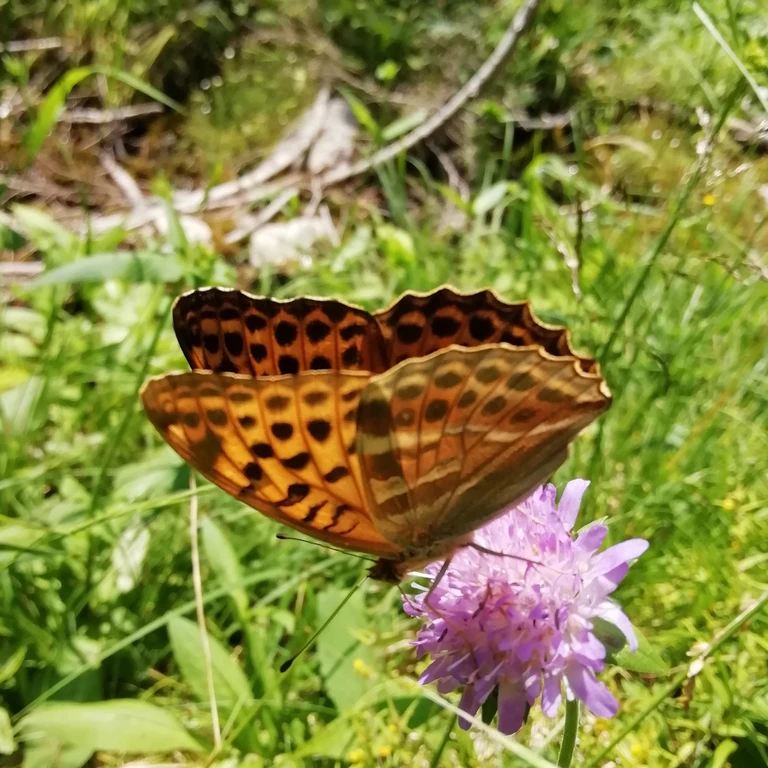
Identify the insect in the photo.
Argynnis paphia
